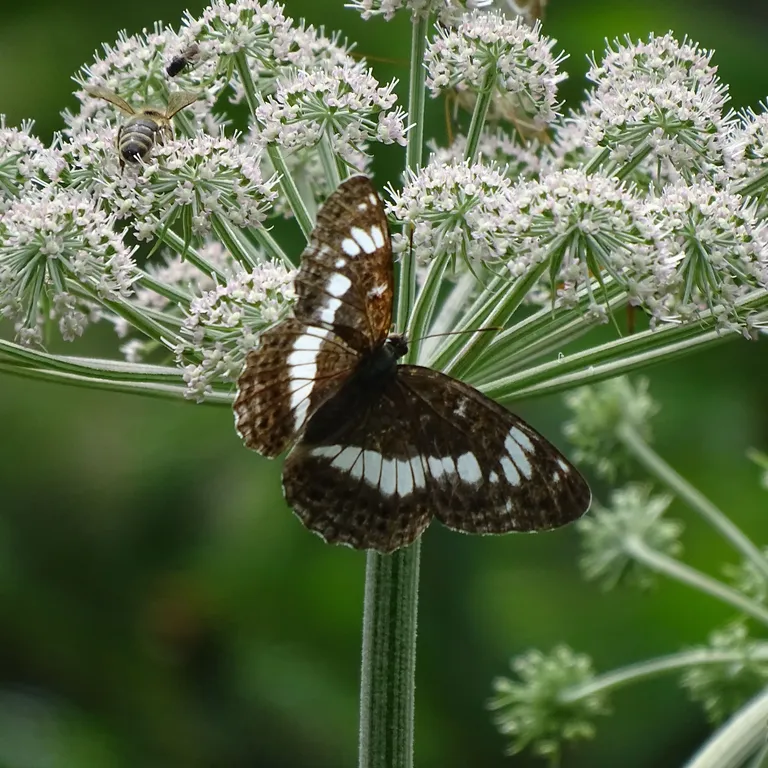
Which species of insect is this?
Limenitis camilla (also Ladoga camilla)
